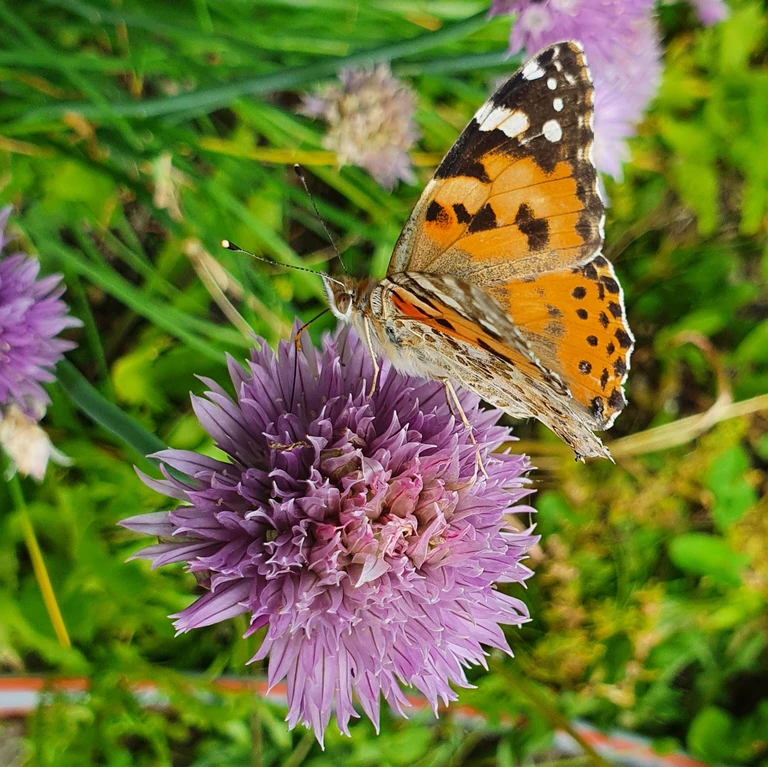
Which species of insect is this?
Vanessa cardui
